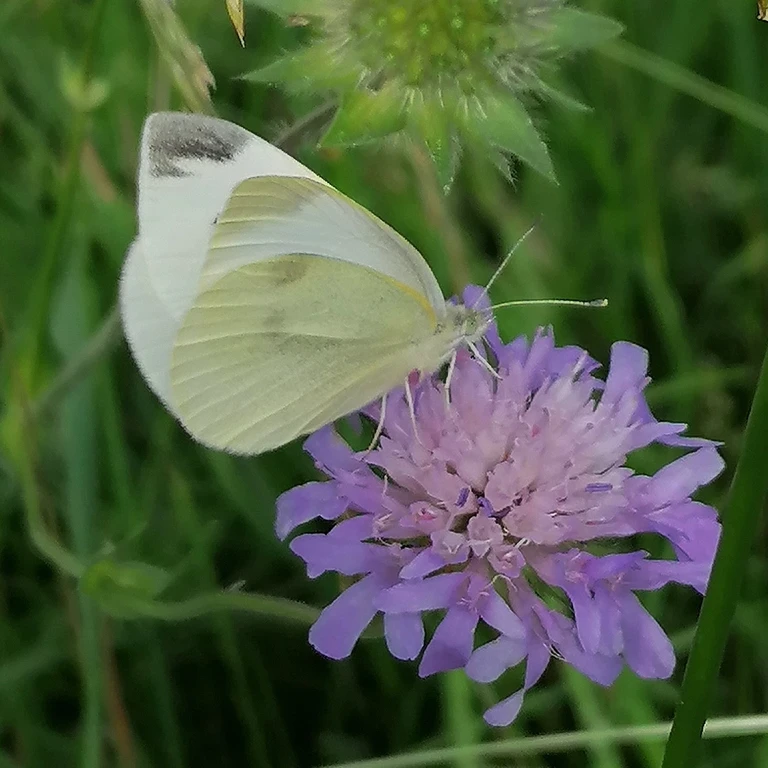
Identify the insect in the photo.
Pieris rapae
